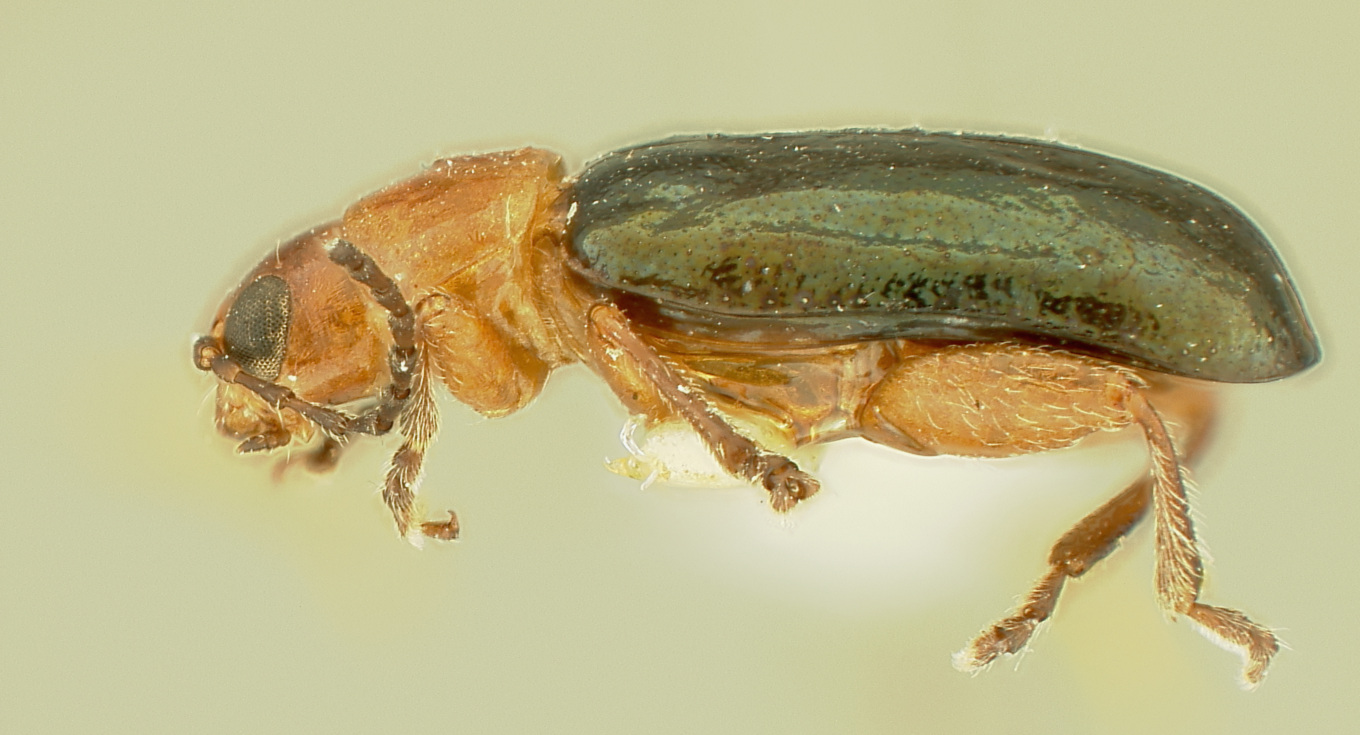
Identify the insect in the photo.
Systena plicata
